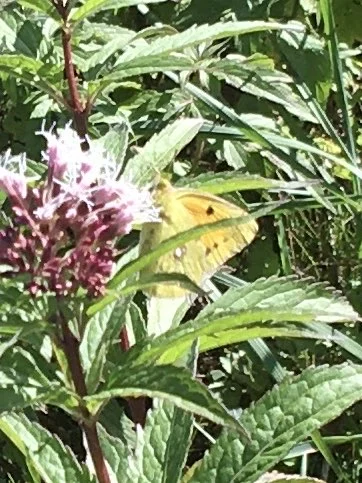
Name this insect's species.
Colias croceus
